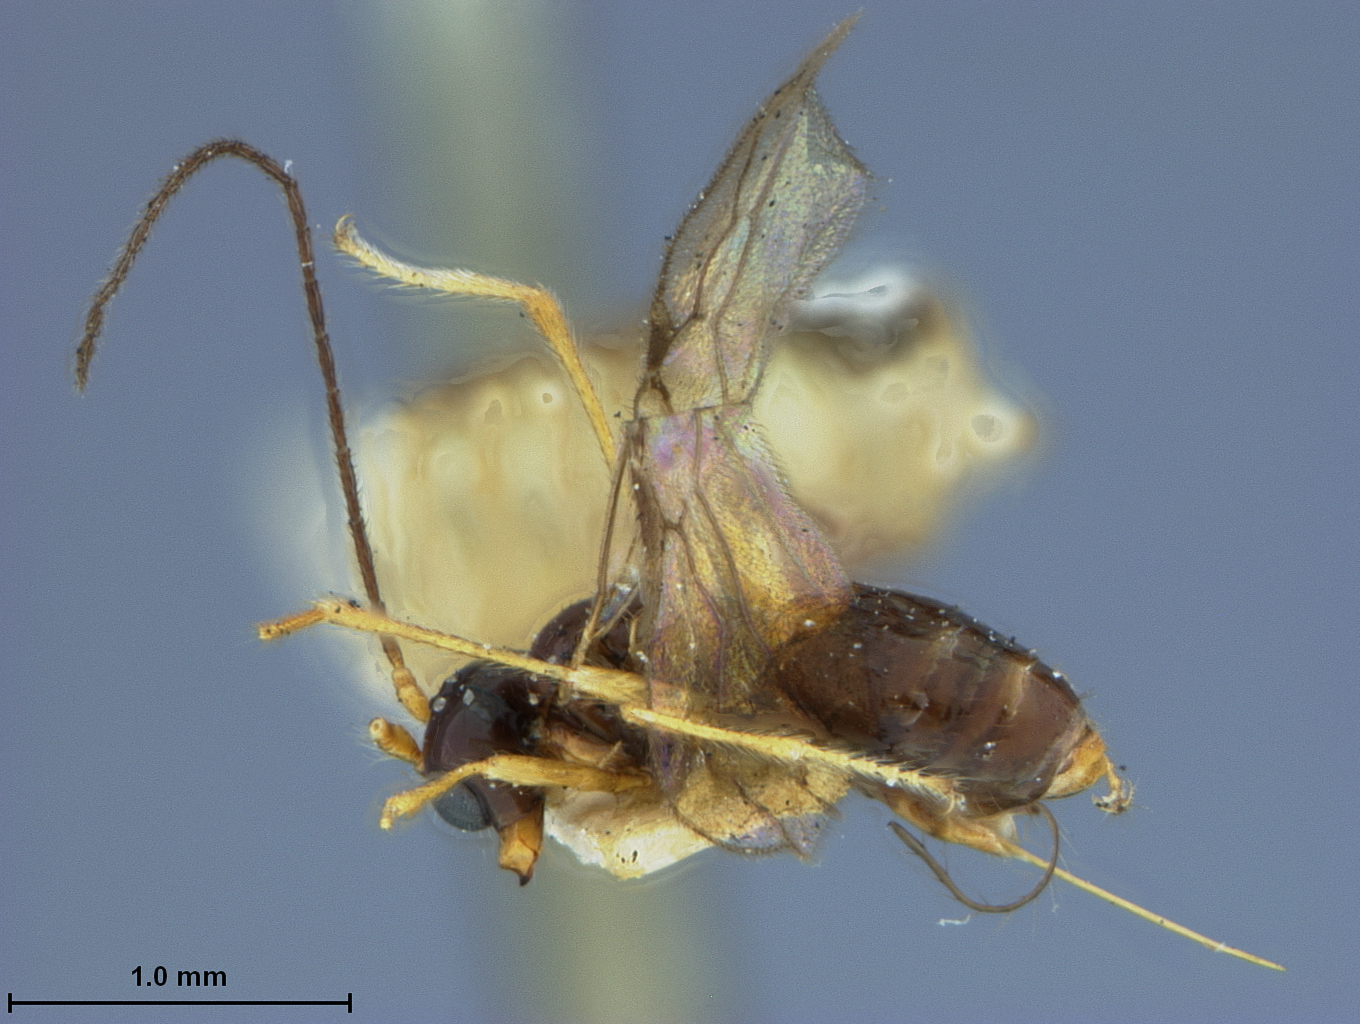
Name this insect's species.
Aphaereta oscinidis
